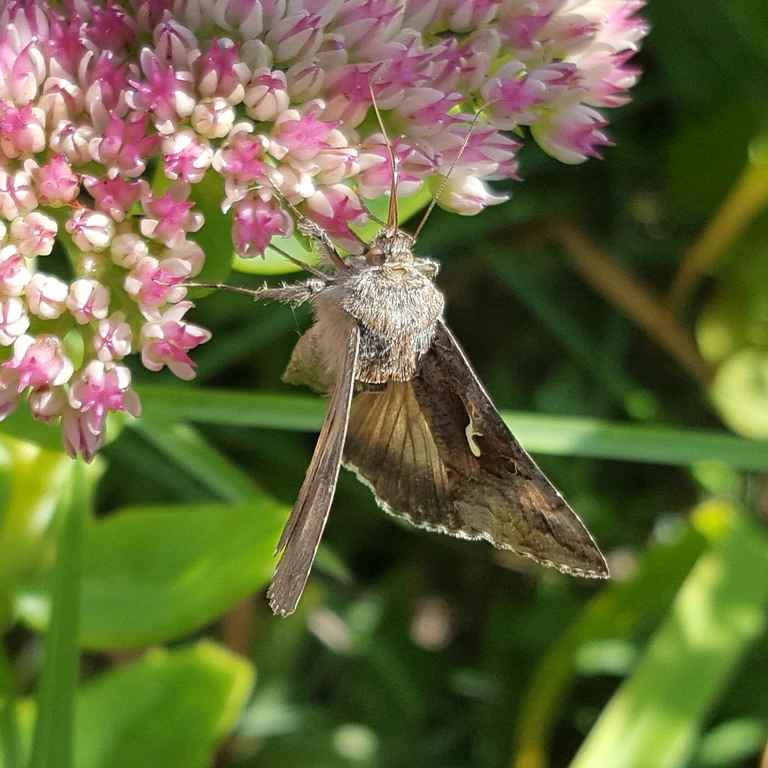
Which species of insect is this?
Autographa gamma
